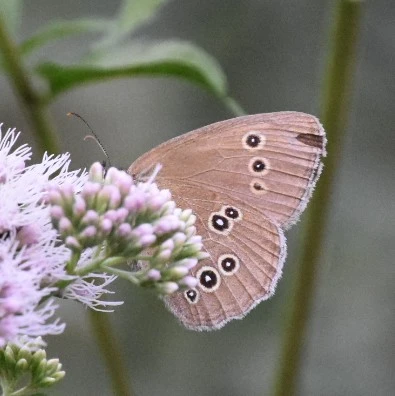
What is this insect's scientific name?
Aphantopus hyperantus
